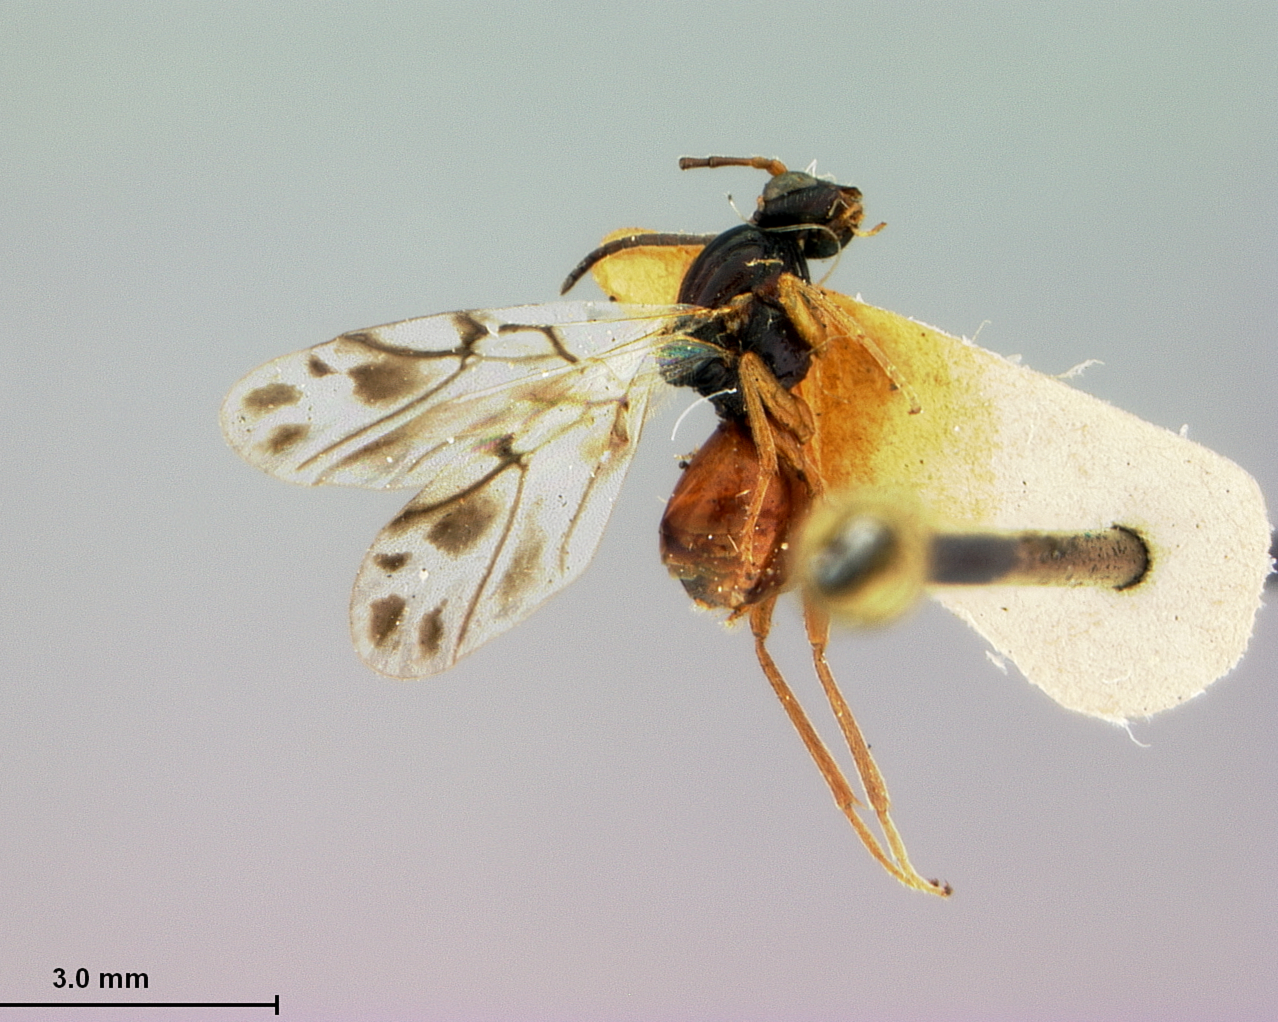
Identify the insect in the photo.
Trigonaspis obconica
